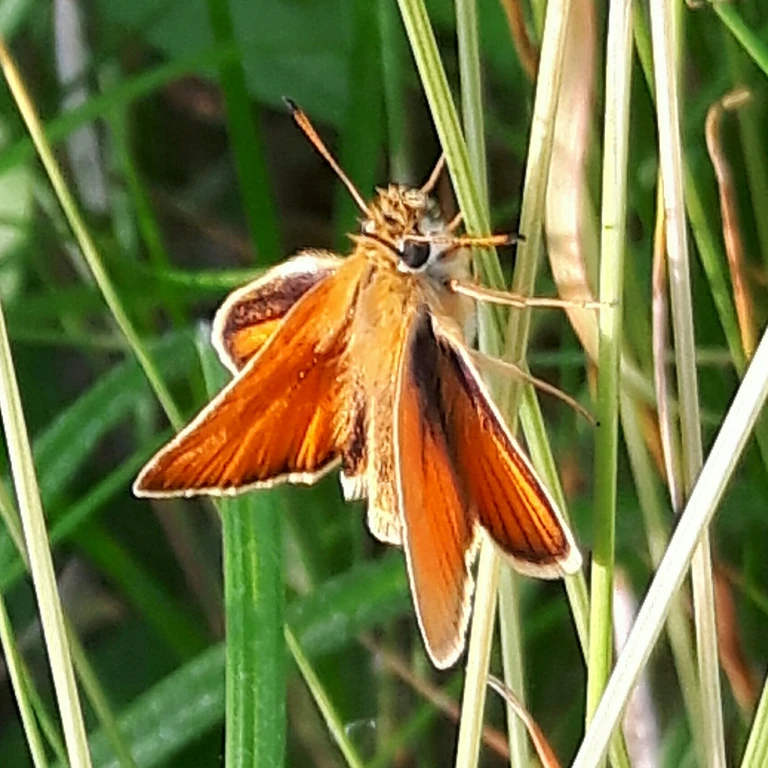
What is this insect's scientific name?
Thymelicus lineola
